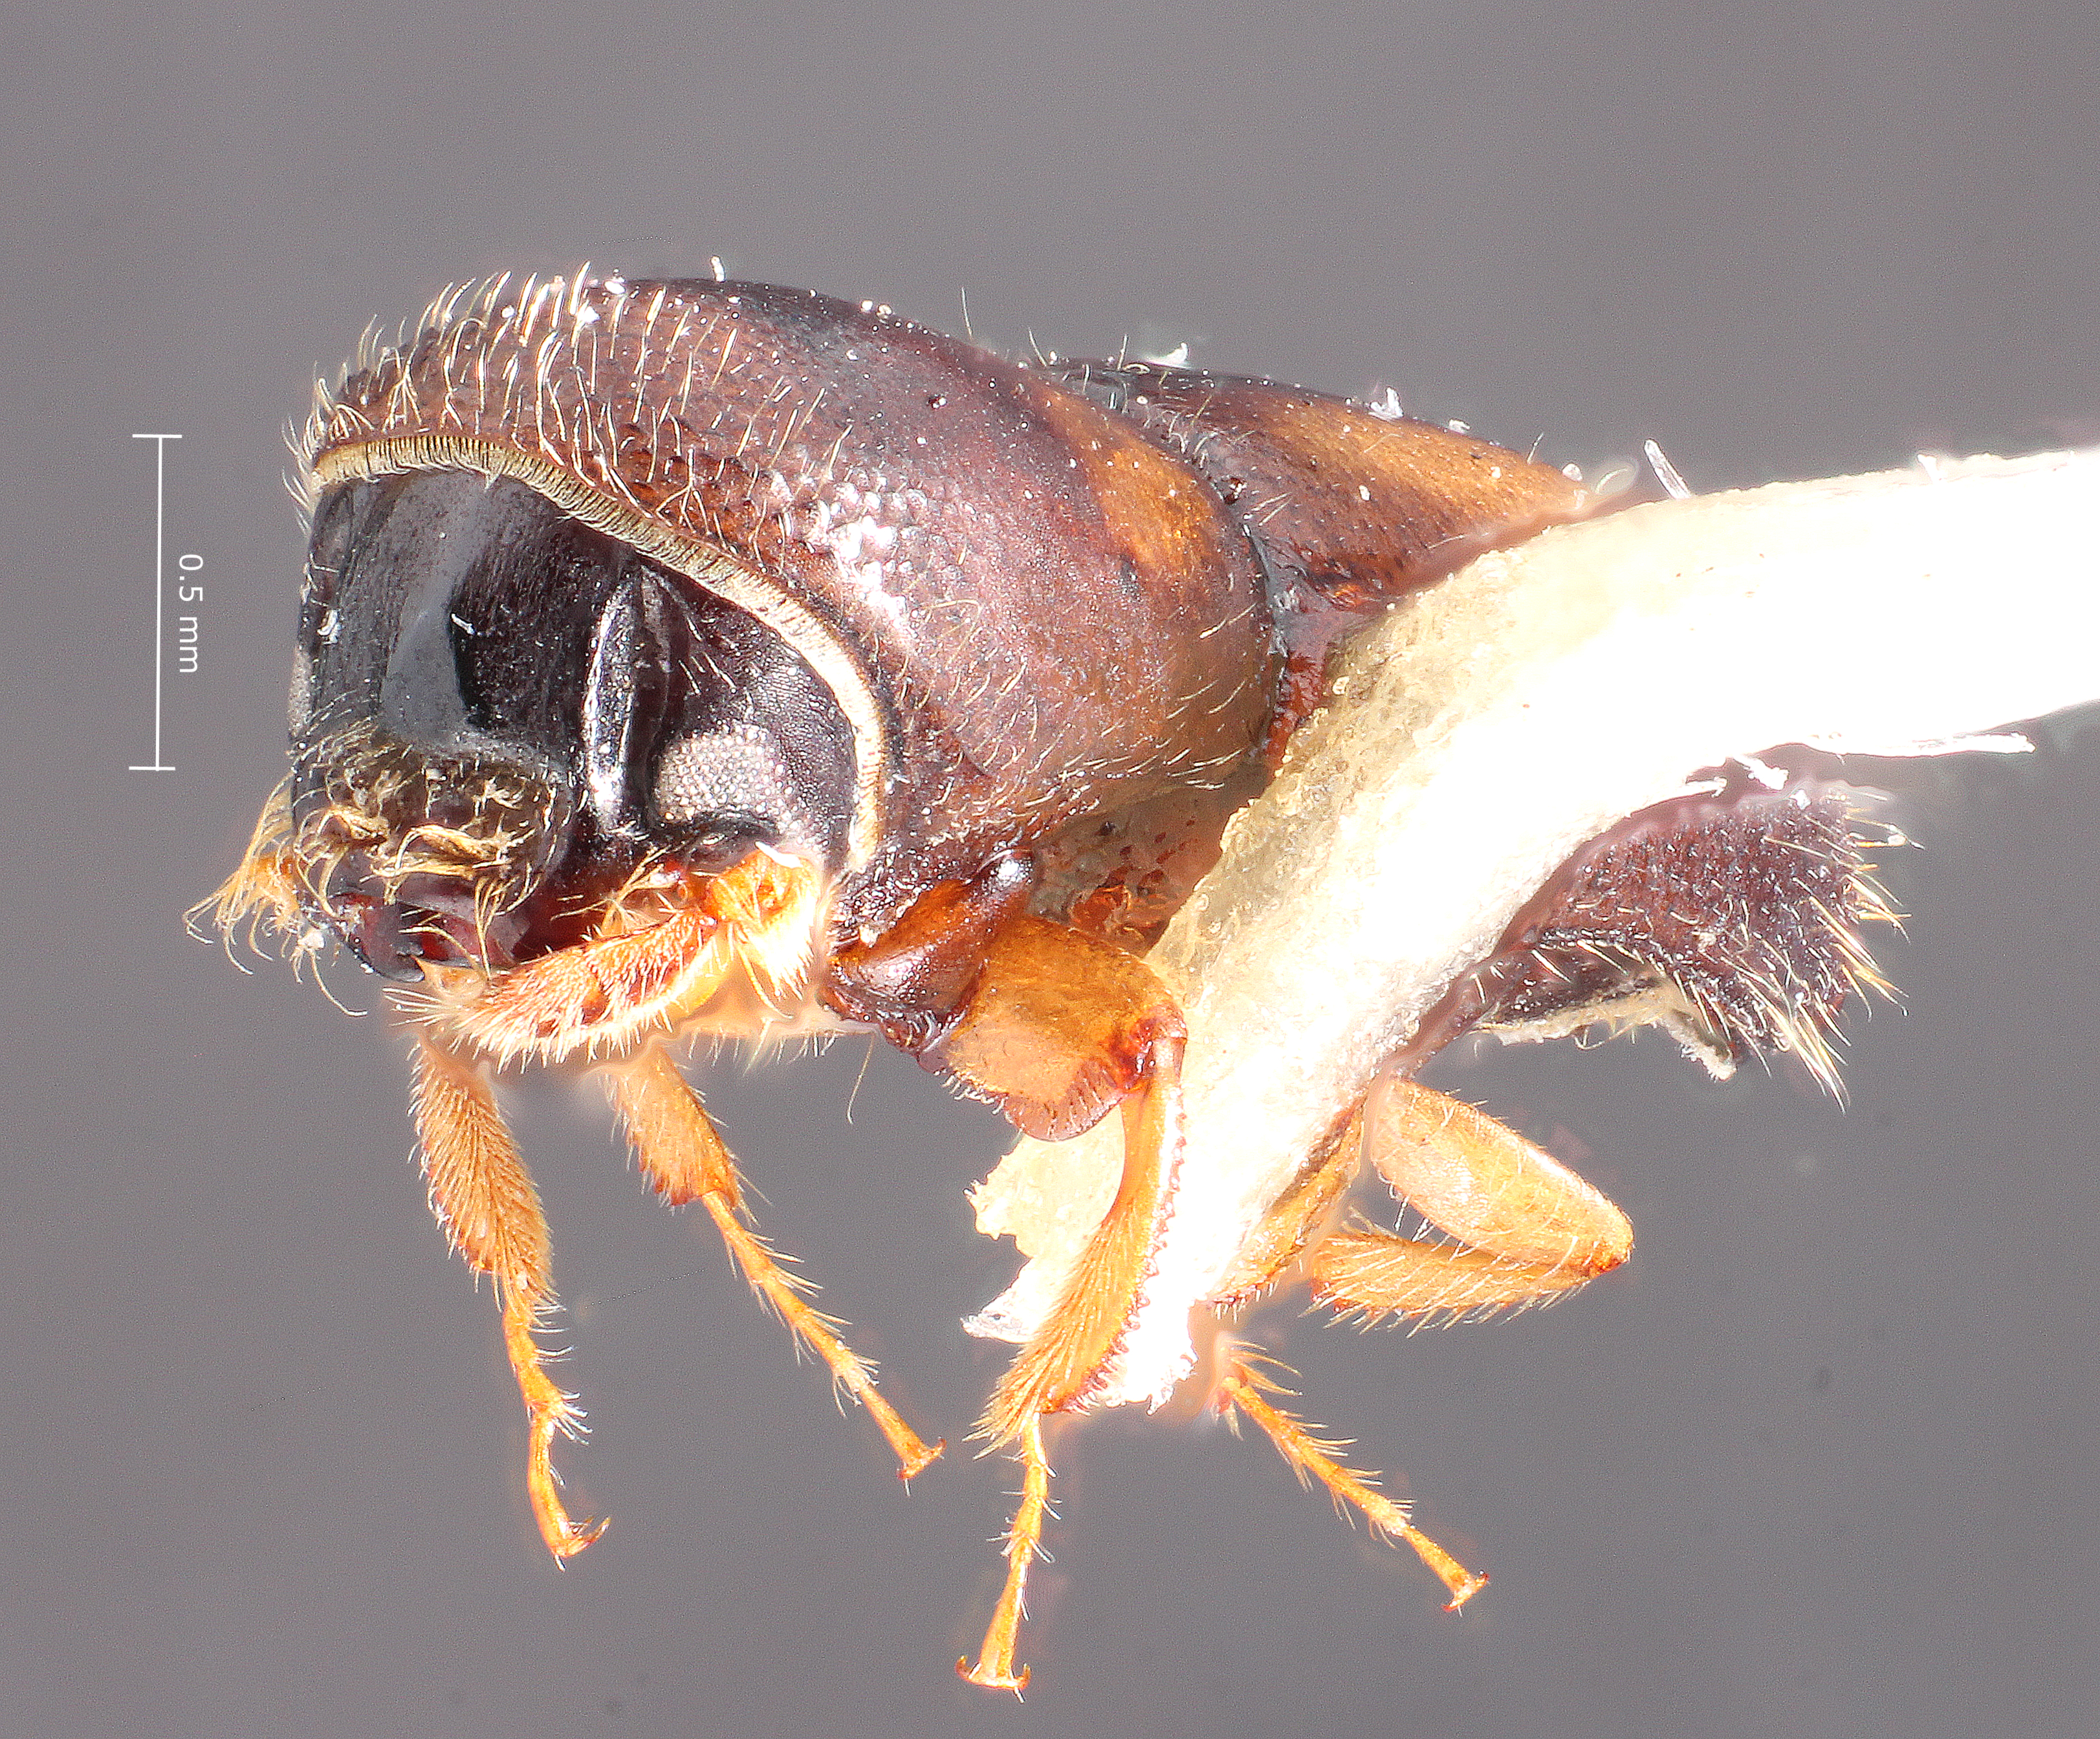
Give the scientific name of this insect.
Monarthrum bicolor
